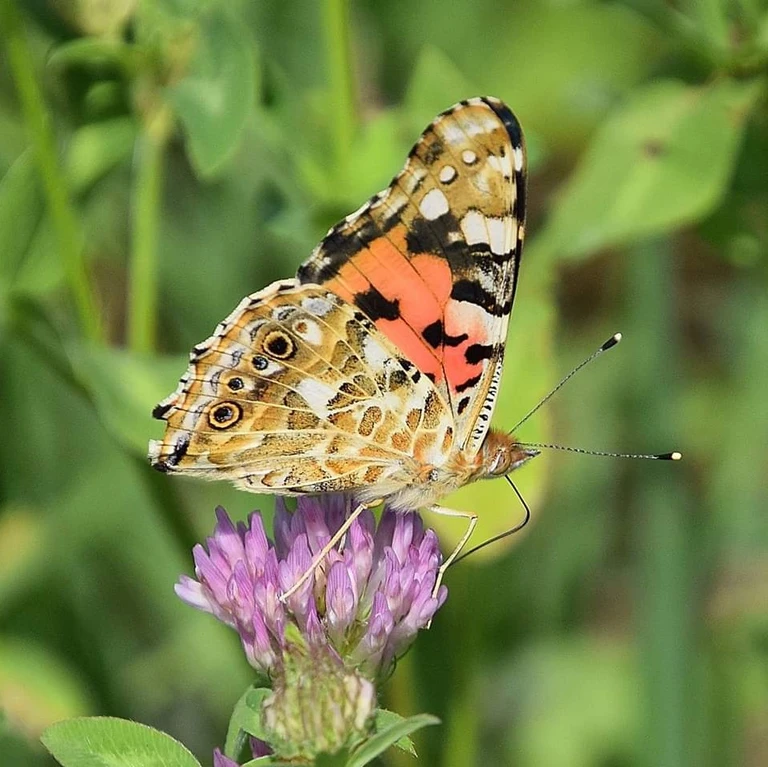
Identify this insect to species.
Vanessa cardui
